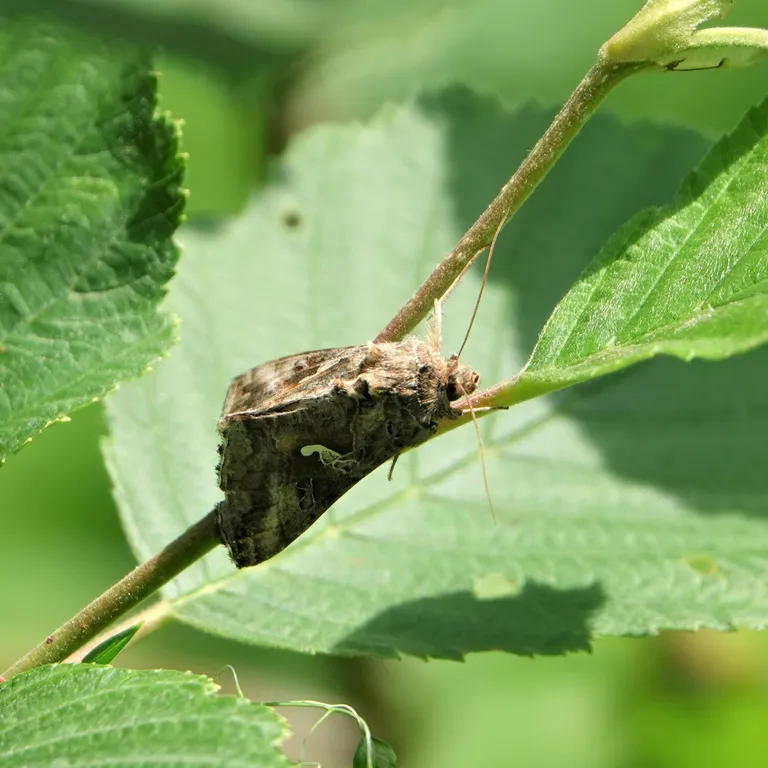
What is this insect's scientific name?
Autographa gamma
